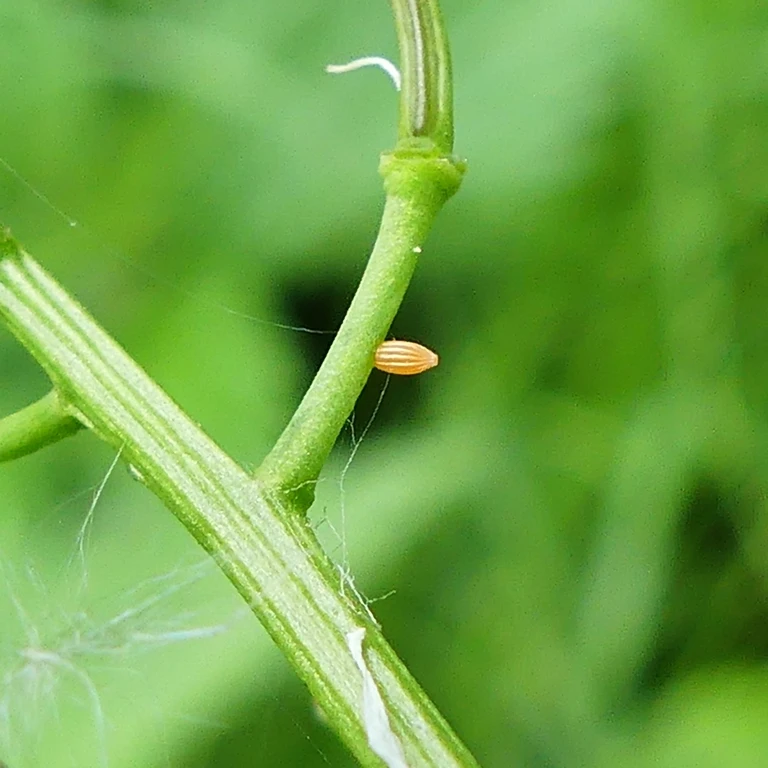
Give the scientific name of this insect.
Anthocharis cardamines
